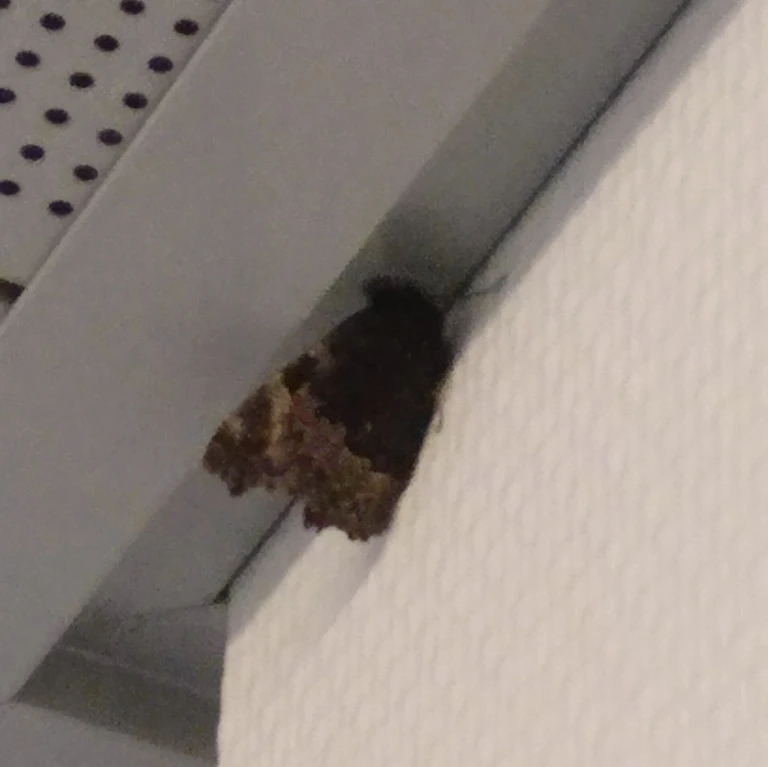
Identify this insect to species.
Aglais urticae
